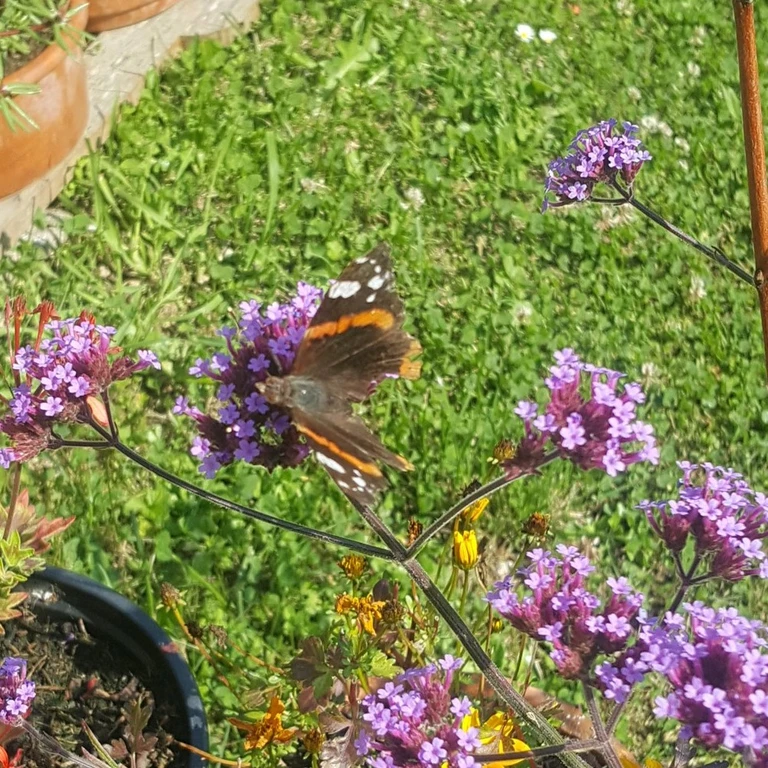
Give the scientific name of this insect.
Vanessa atalanta
